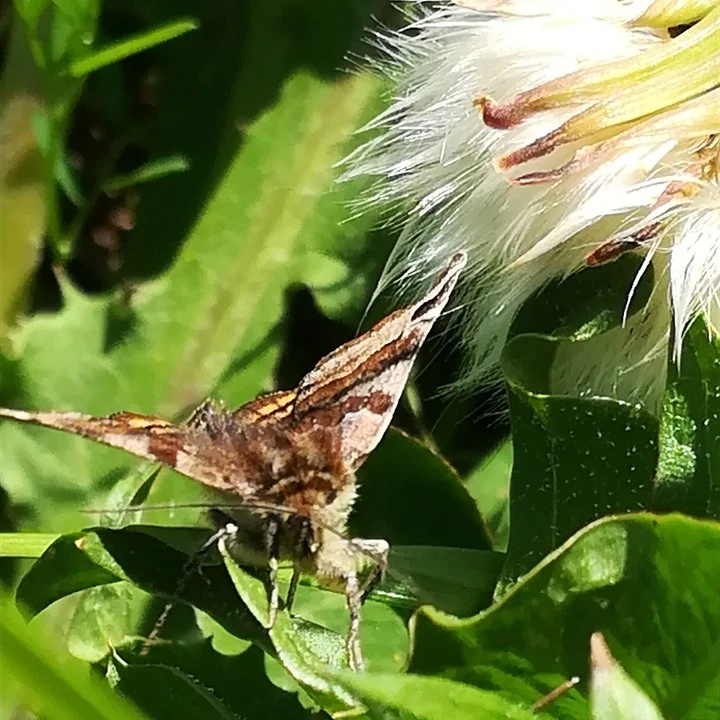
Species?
Euclidia glyphica
